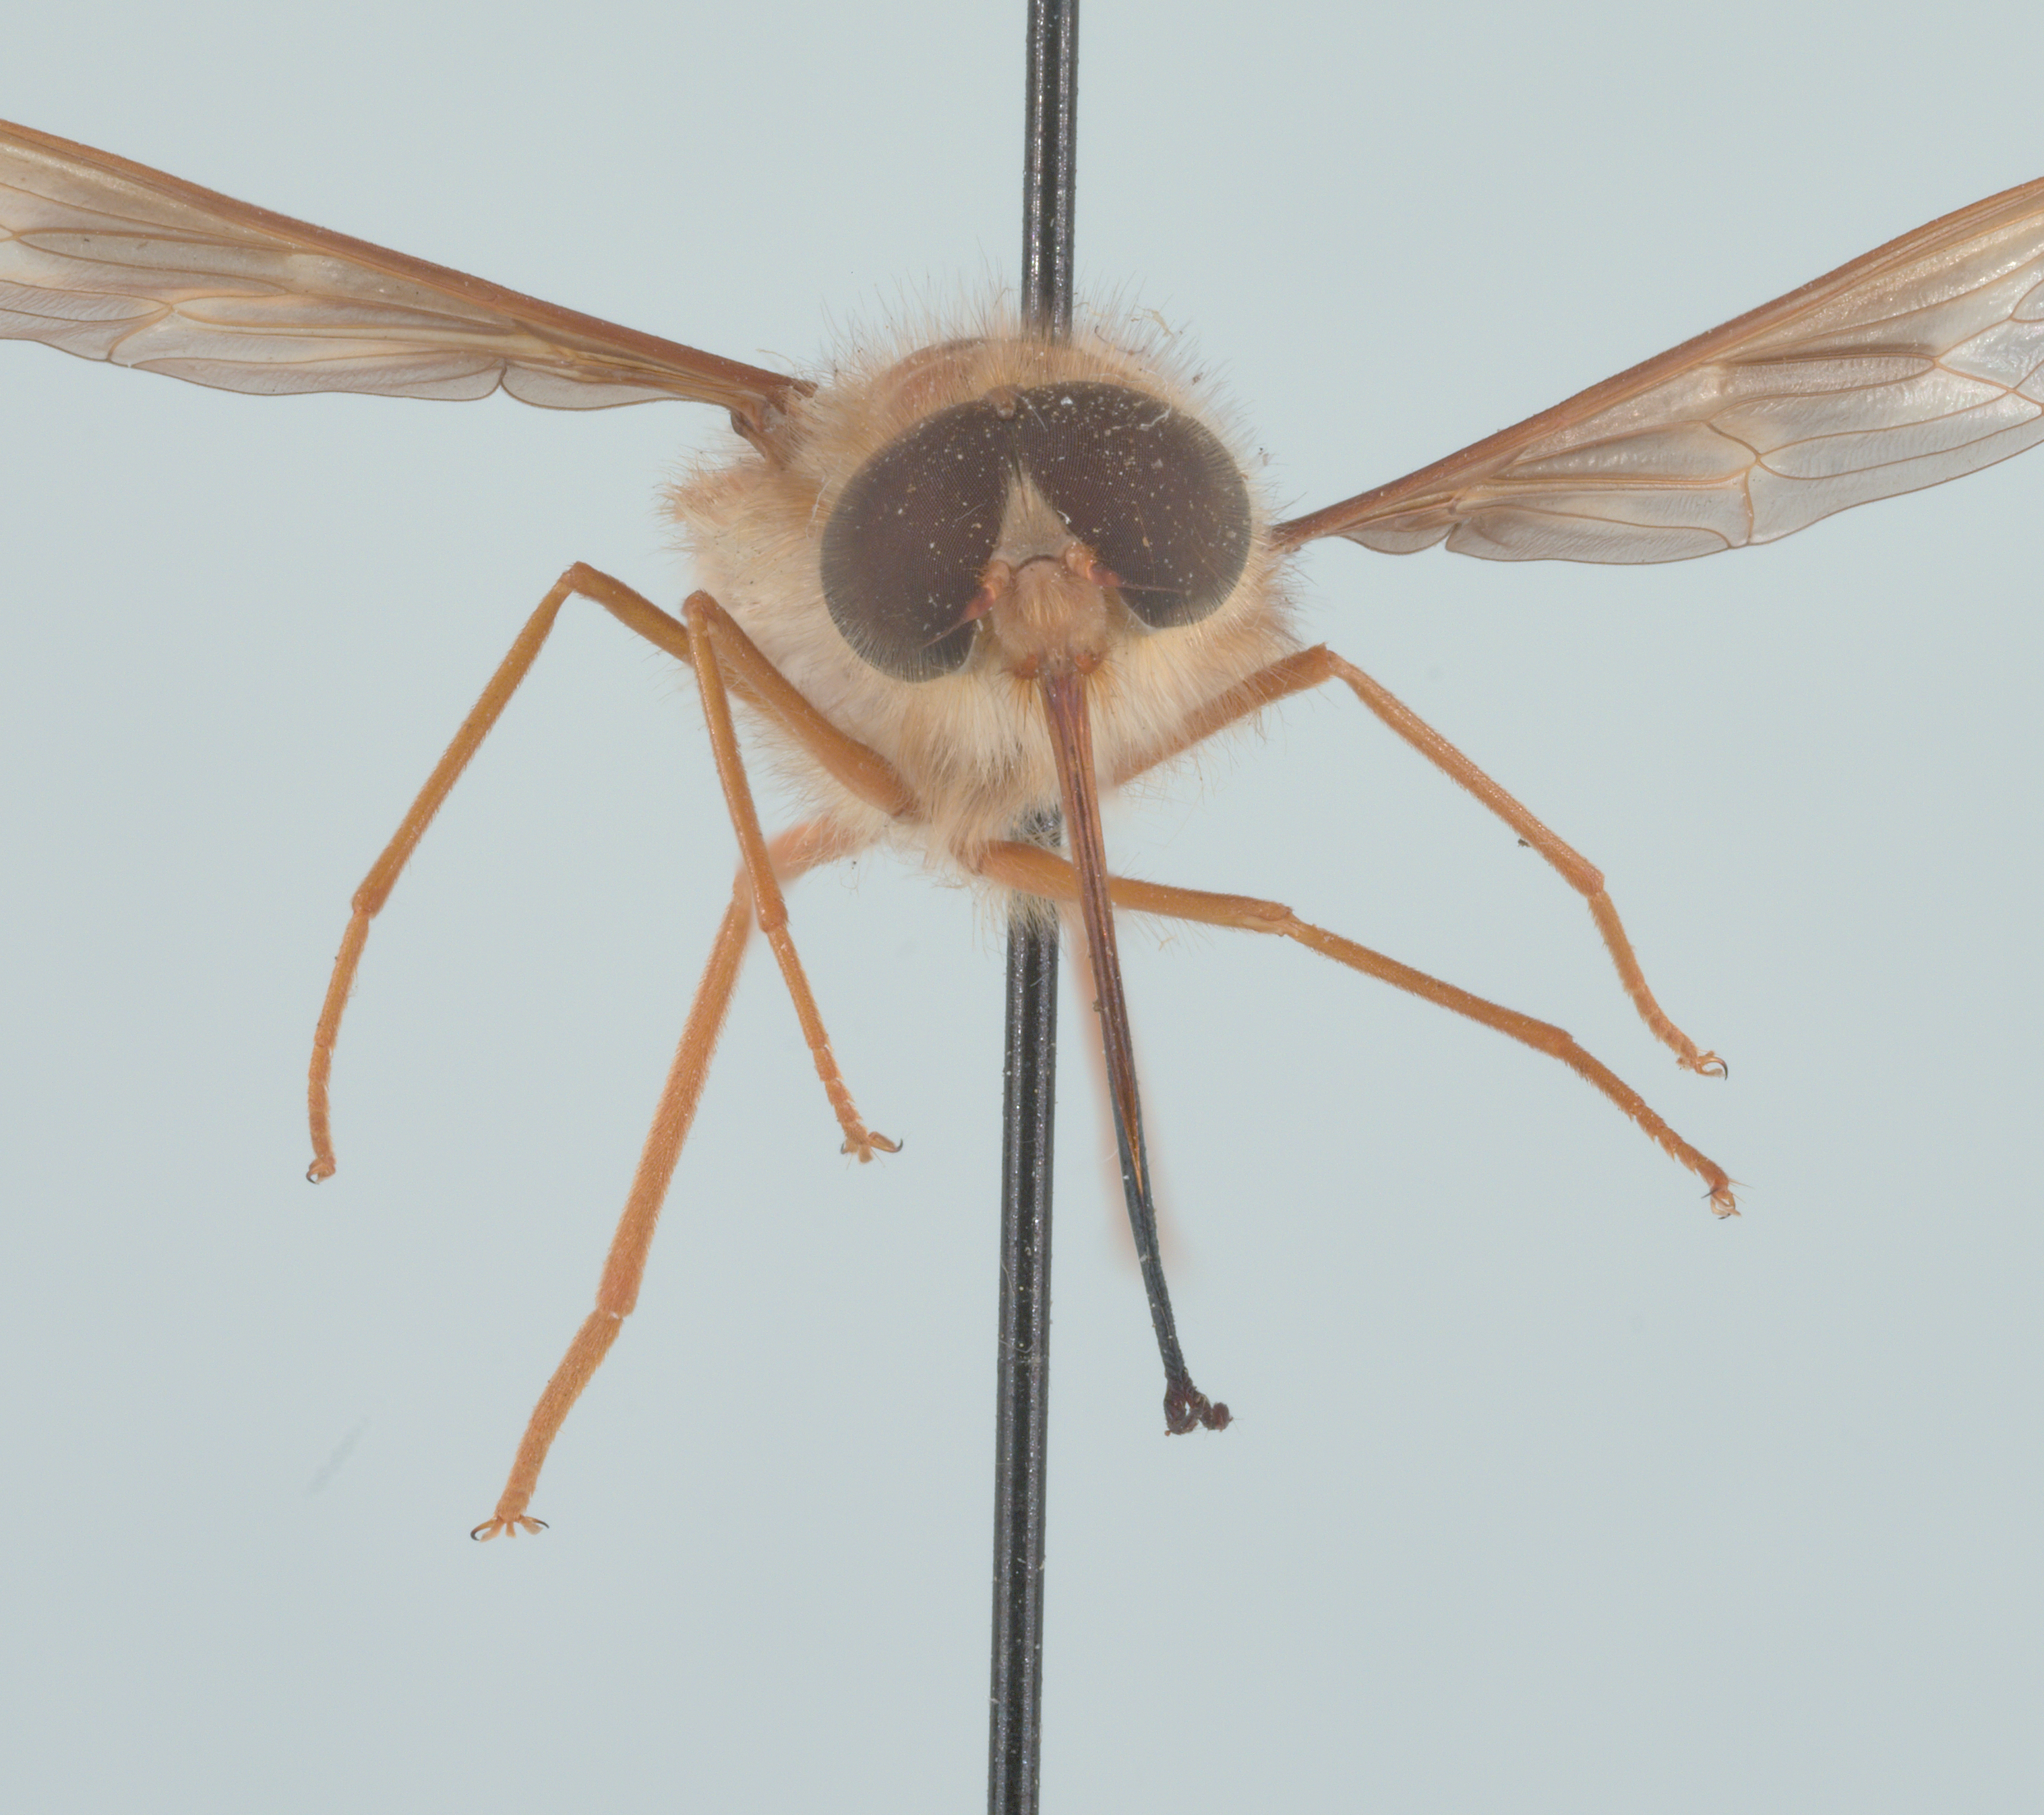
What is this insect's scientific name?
Hirmoneura nubipennis (also Trichophthalma nubipennis)
